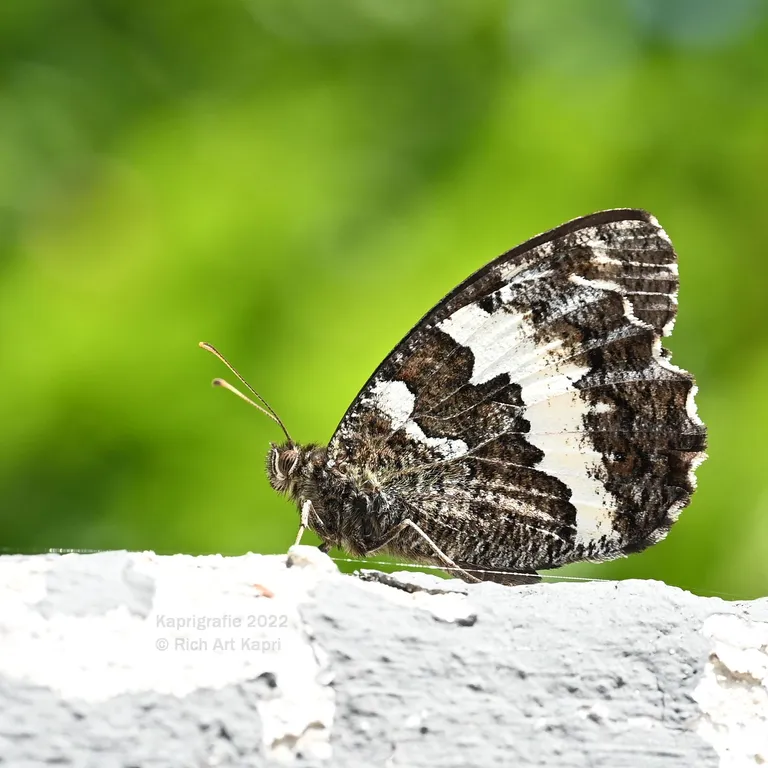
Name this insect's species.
Brintesia circe
